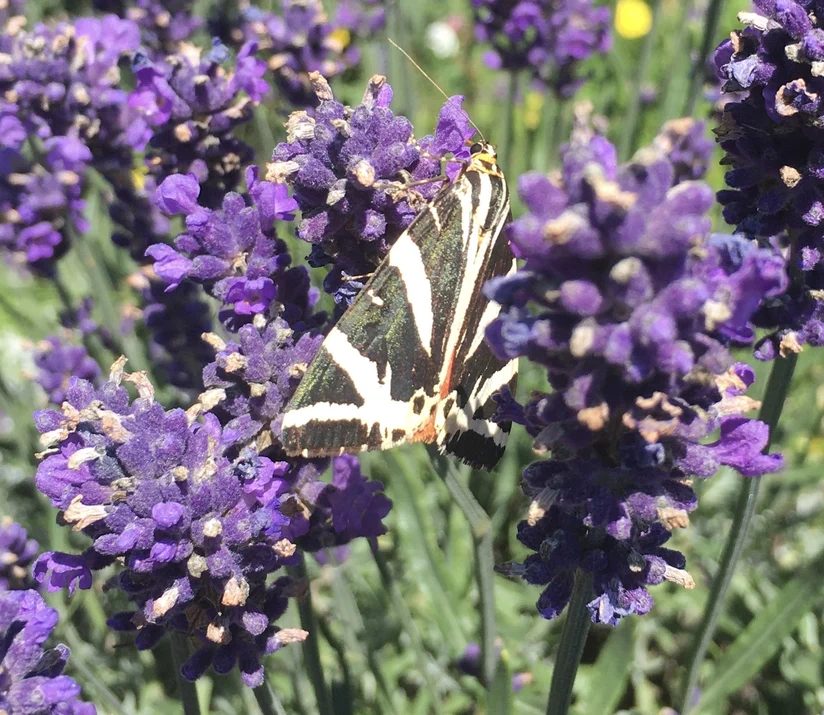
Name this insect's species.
Euplagia quadripunctaria
